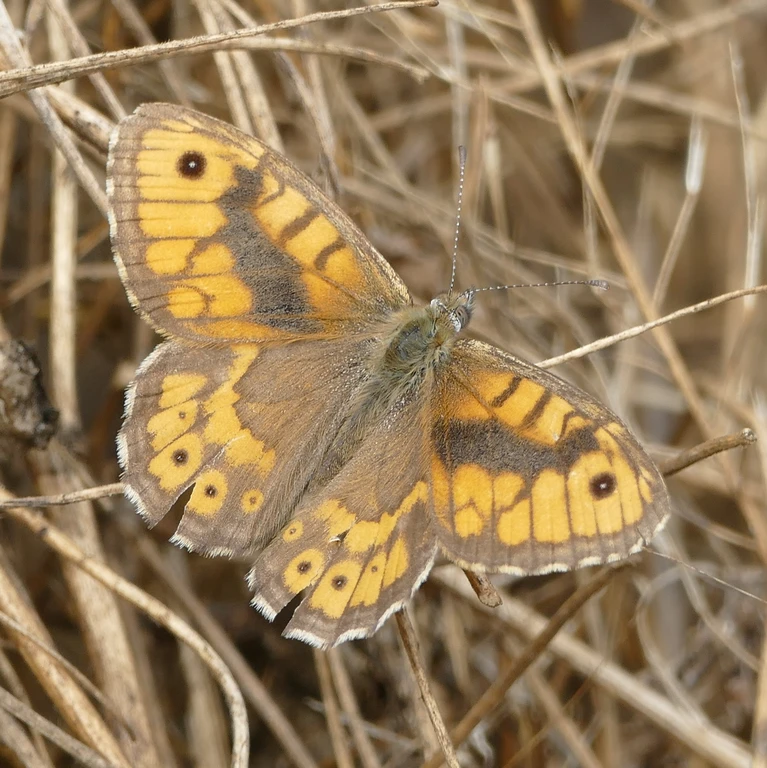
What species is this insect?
Lasiommata megera (also Pararge megera)
